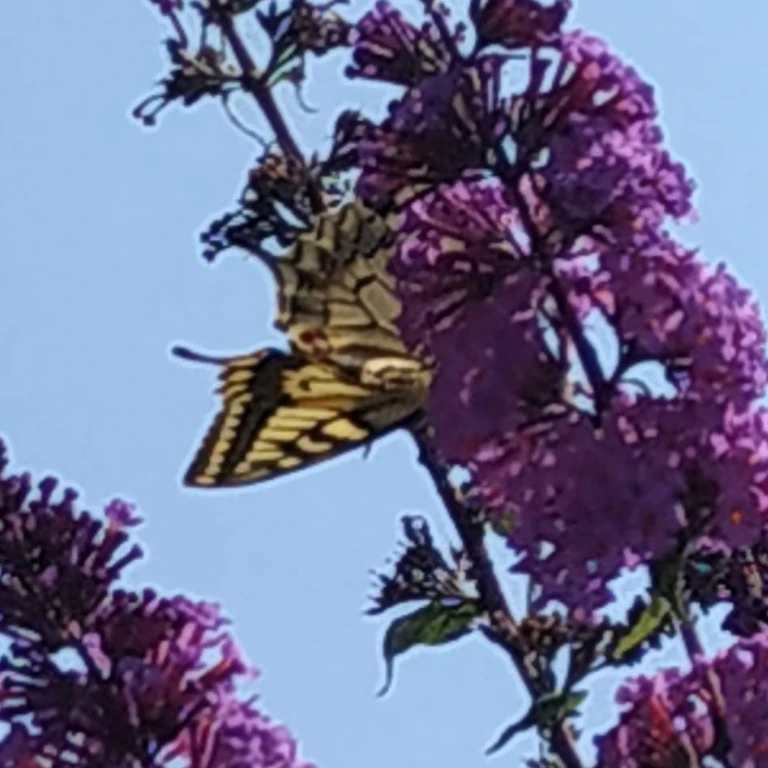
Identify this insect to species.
Papilio machaon
